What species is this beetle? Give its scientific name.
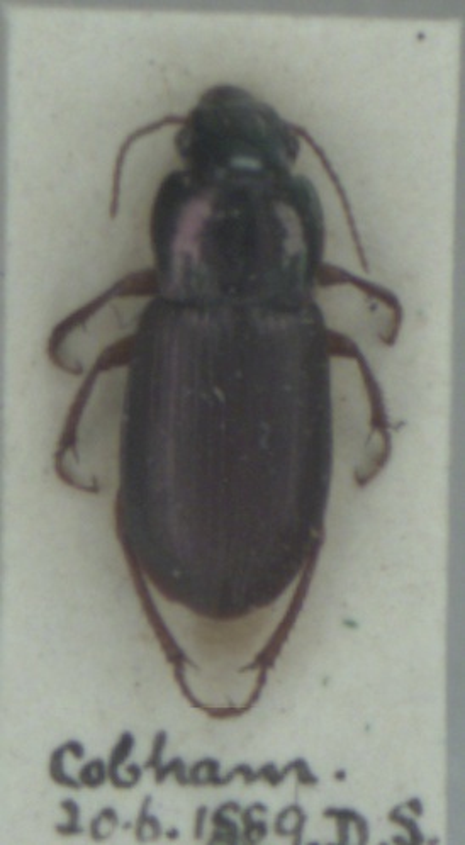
Harpalus affinis
